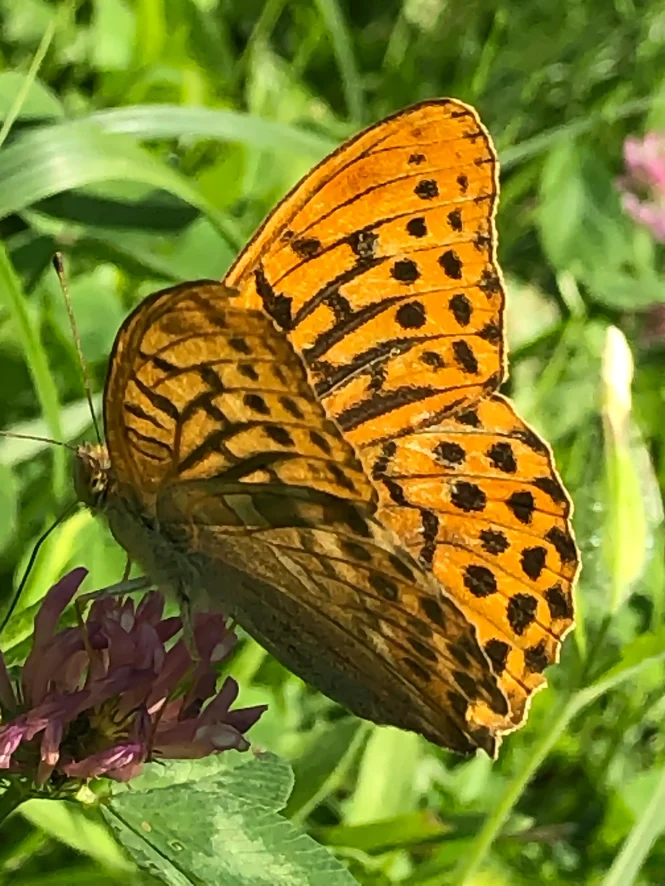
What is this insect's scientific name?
Argynnis paphia
